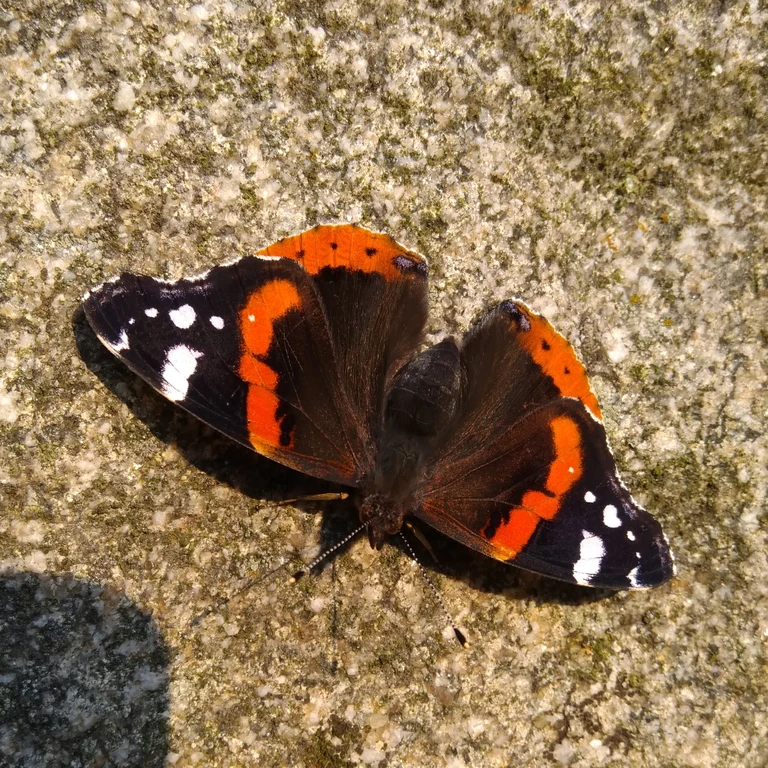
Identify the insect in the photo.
Vanessa atalanta
